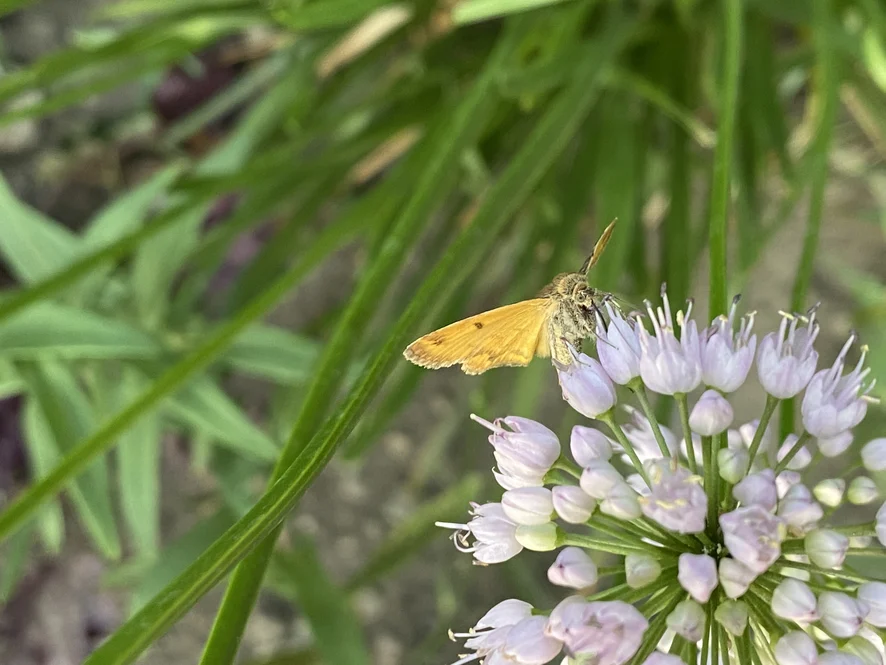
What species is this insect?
Euclidia glyphica
